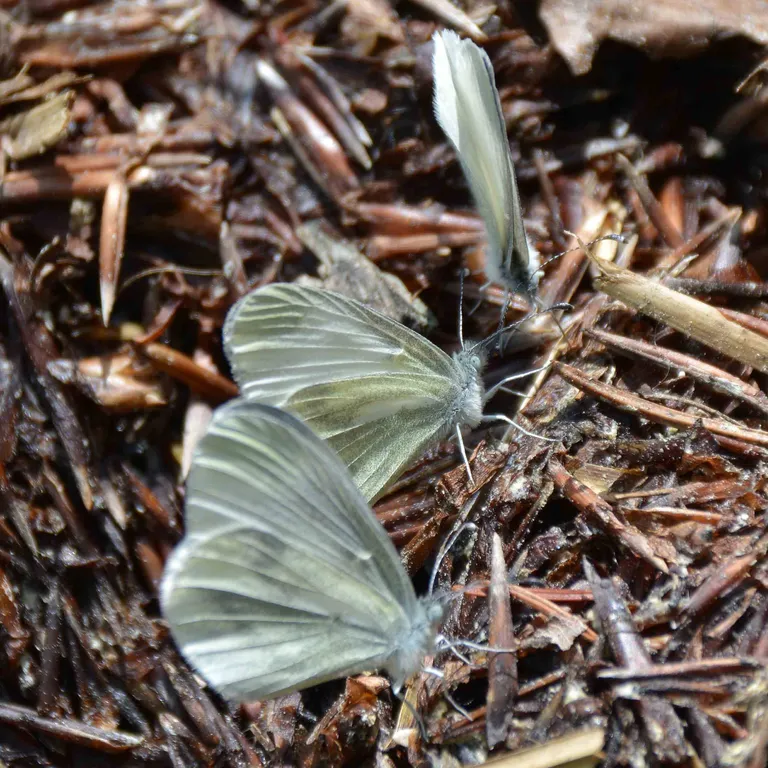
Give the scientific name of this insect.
Leptidea sinapis/juvernica
